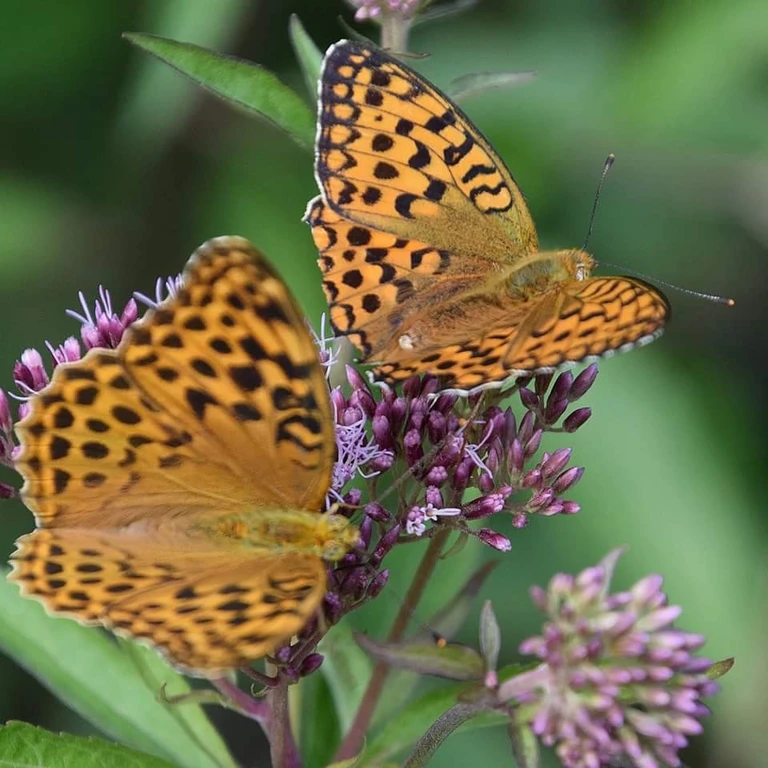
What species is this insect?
Argynnis paphia
